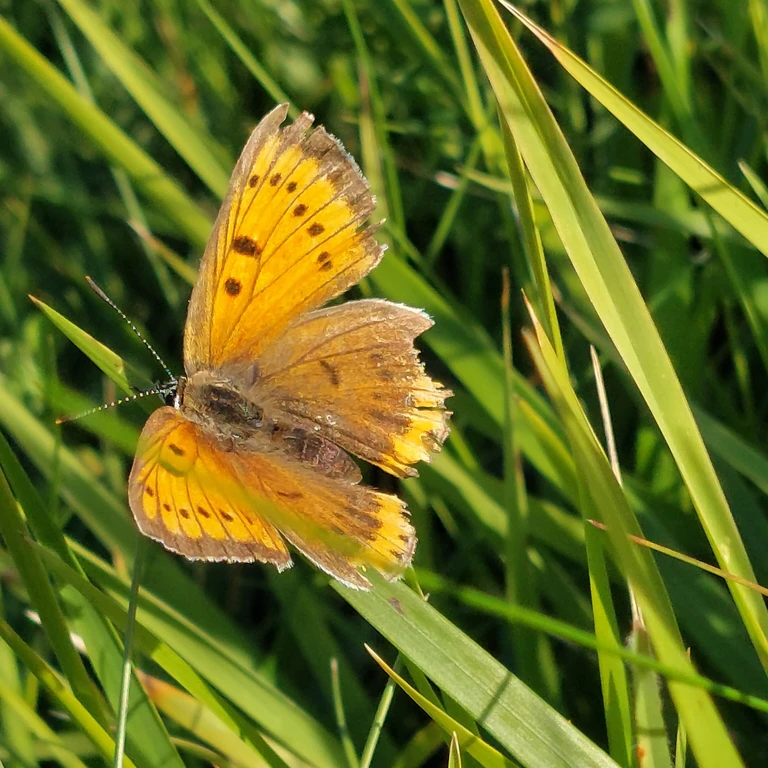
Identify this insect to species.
Lycaena dispar
